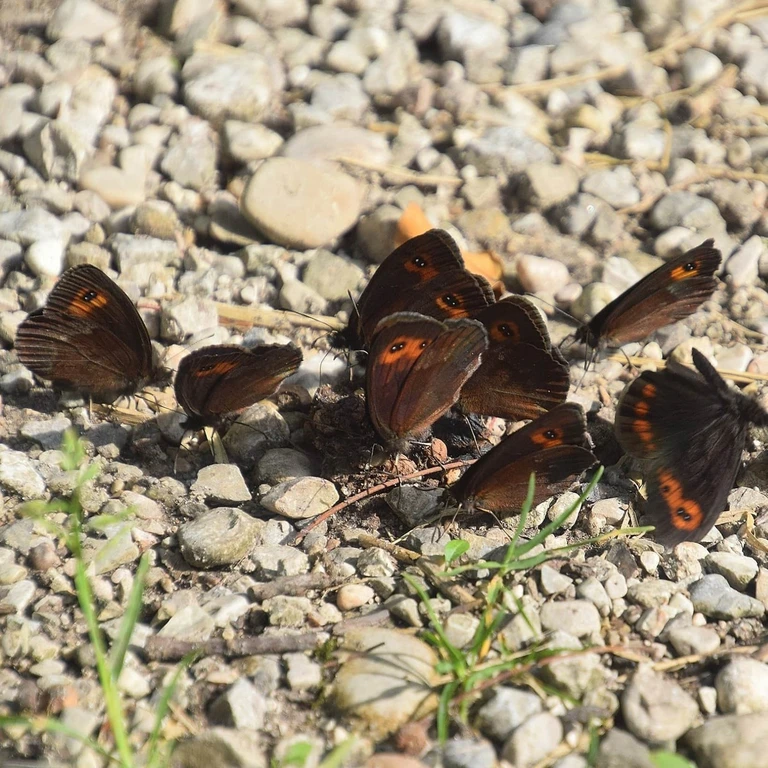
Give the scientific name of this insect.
Erebia aethiops
